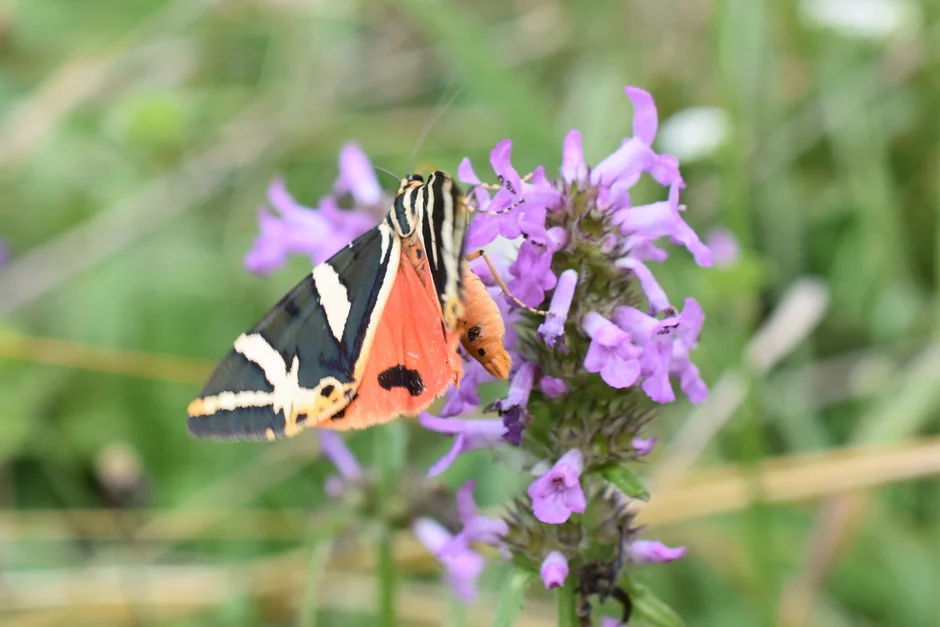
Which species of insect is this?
Euplagia quadripunctaria
